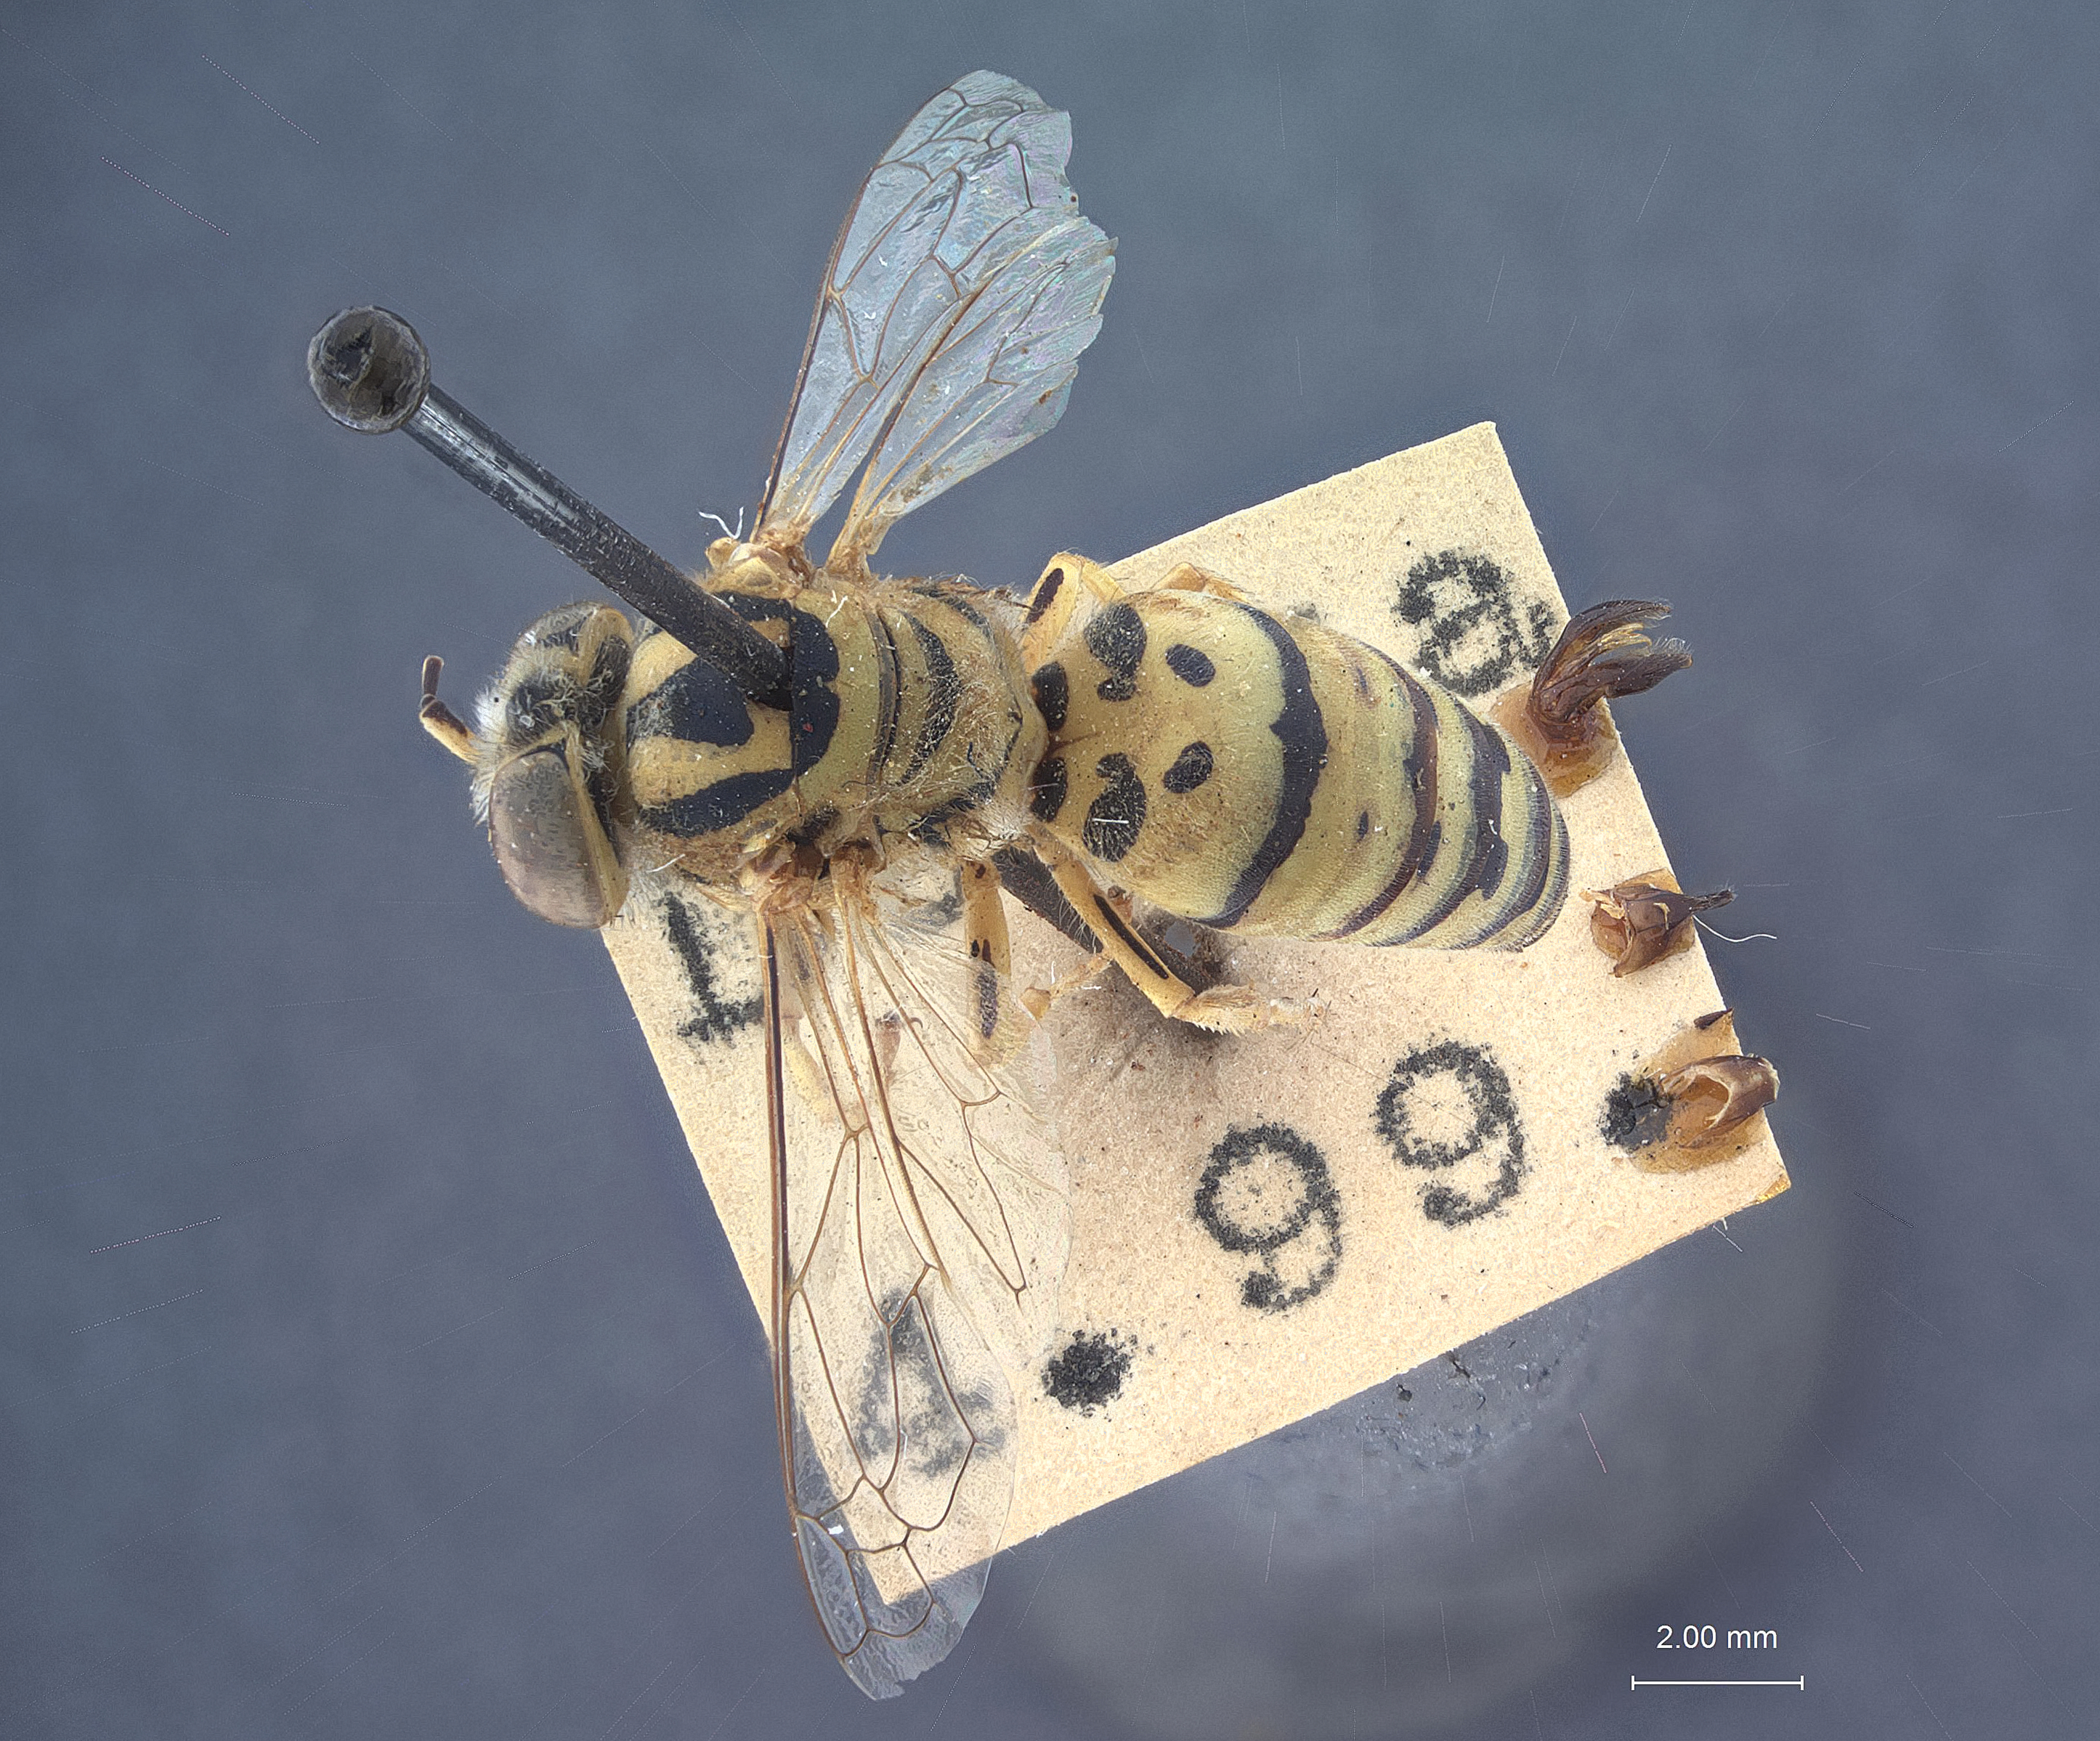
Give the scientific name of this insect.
Bembix seculata
